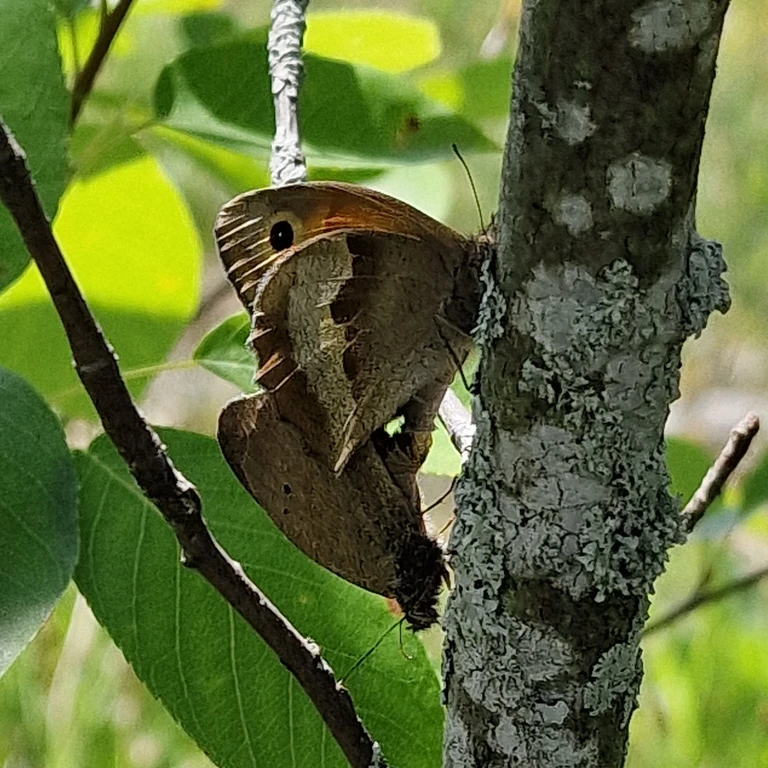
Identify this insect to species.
Maniola jurtina
